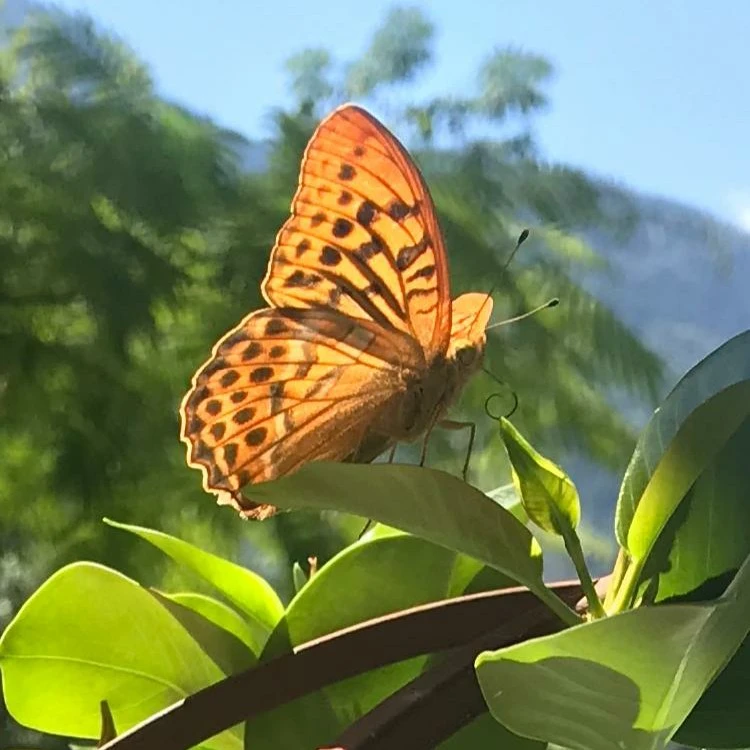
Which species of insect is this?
Argynnis paphia
